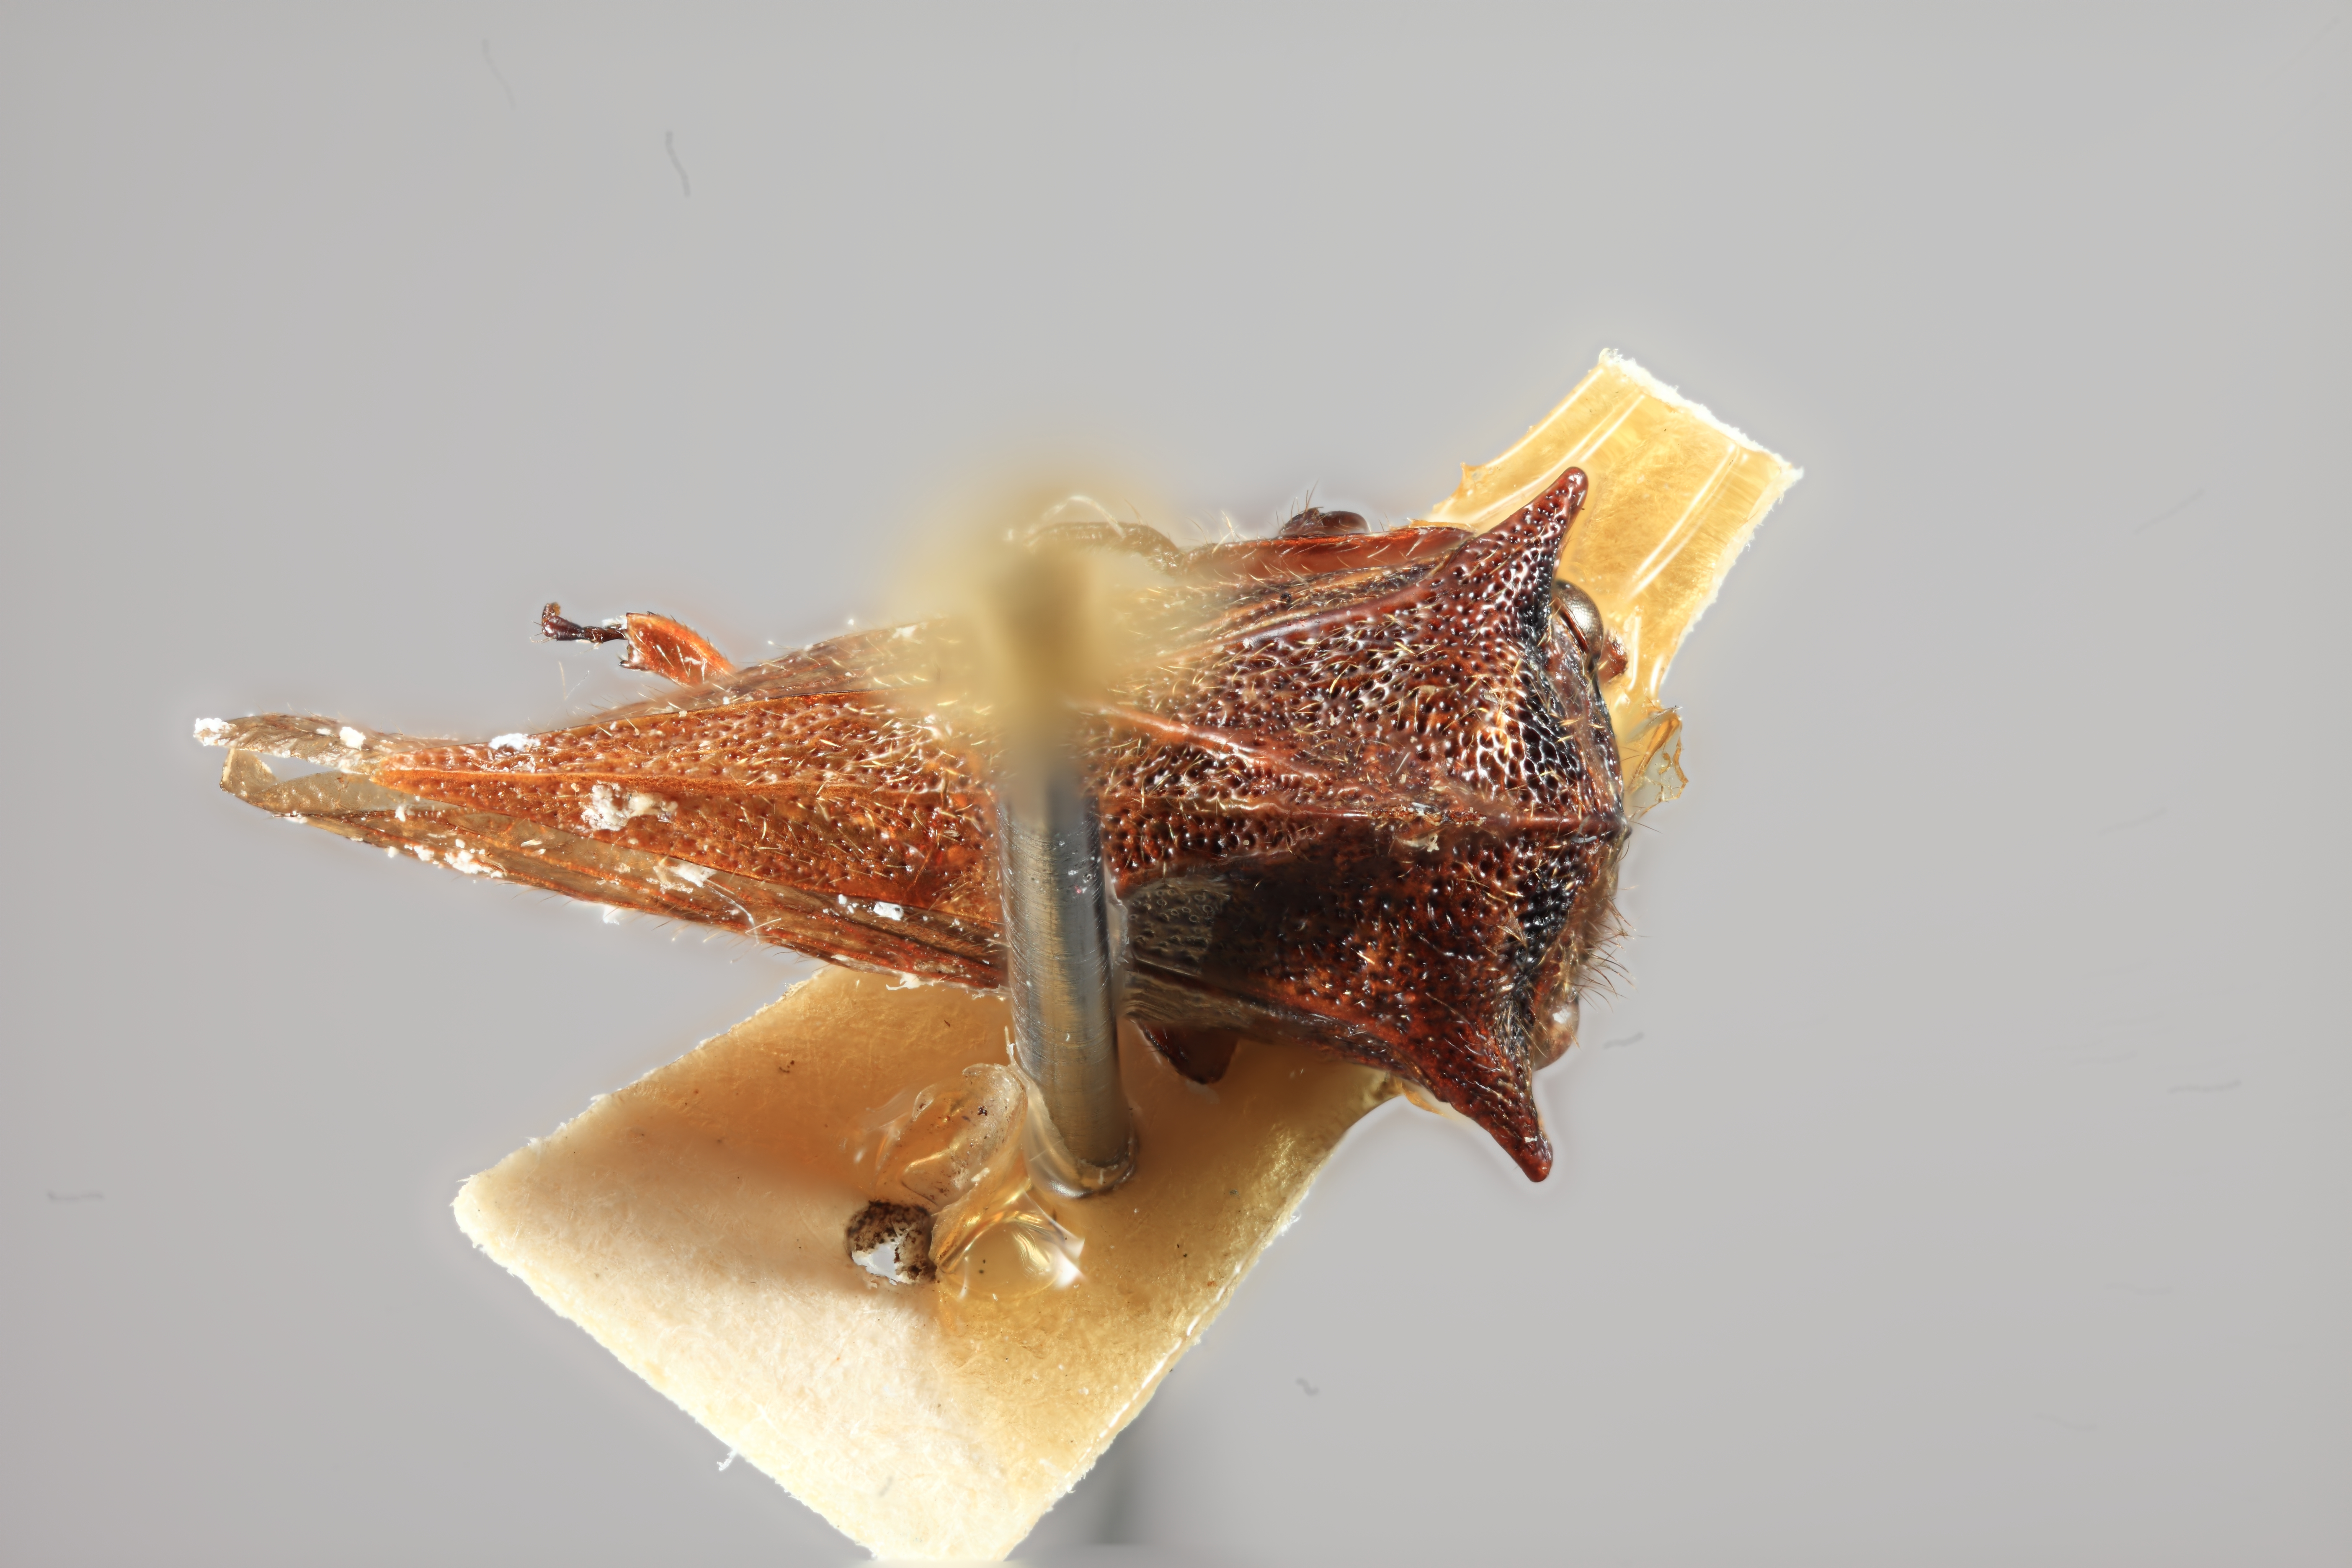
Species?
Alchisme pinguicornis
